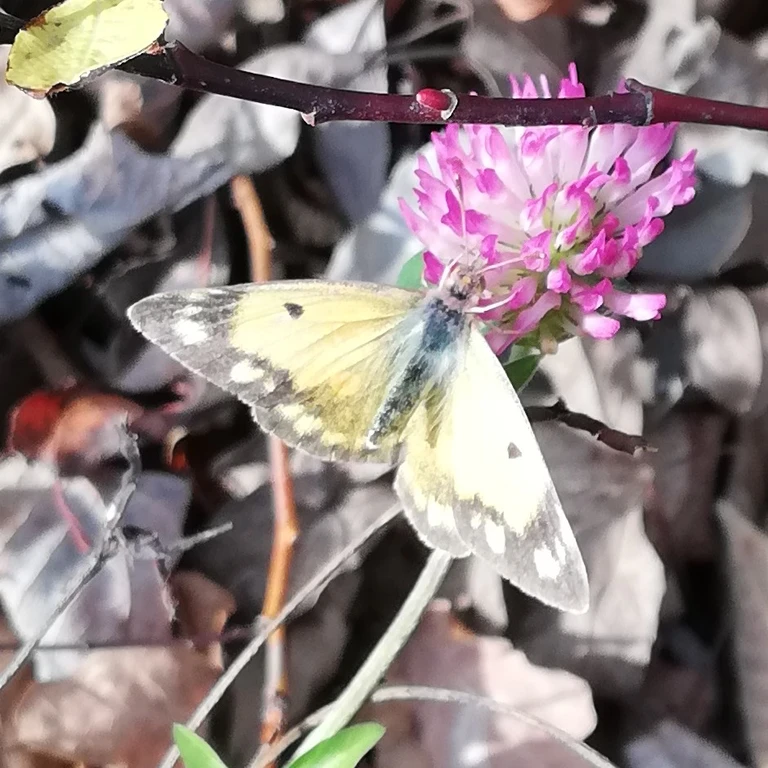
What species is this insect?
Colias croceus
